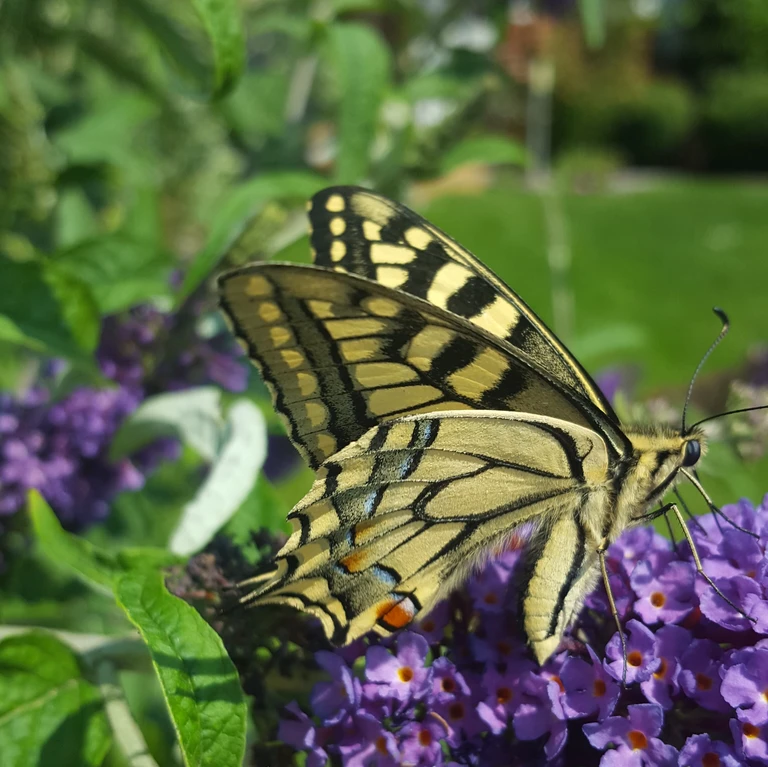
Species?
Papilio machaon
